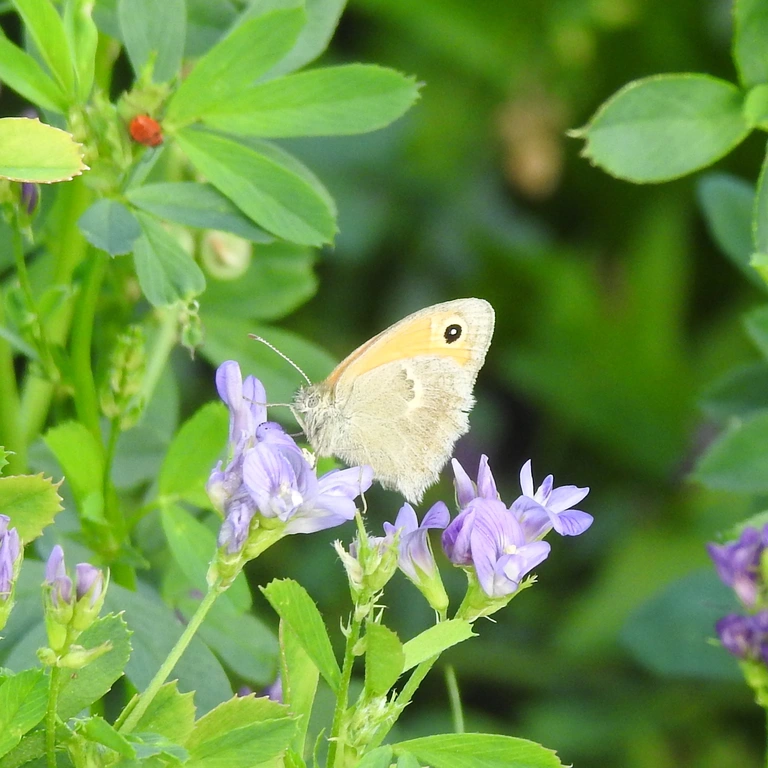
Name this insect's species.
Coenonympha pamphilus
